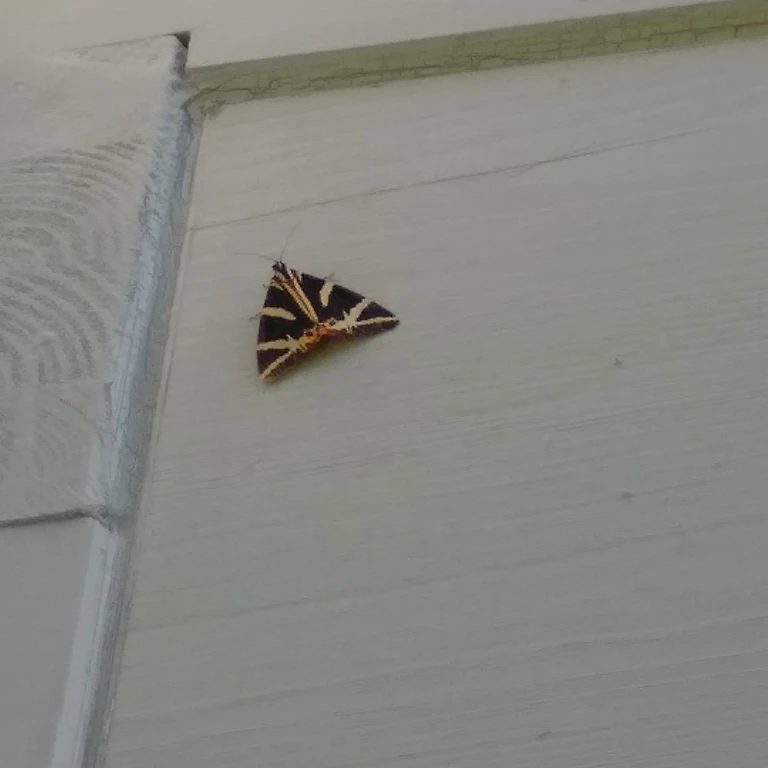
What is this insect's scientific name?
Euplagia quadripunctaria
